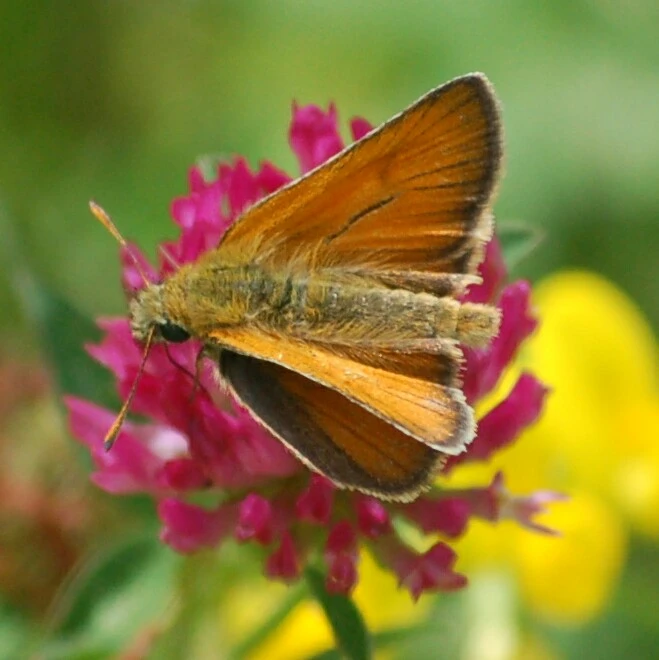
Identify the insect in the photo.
Thymelicus sylvestris
